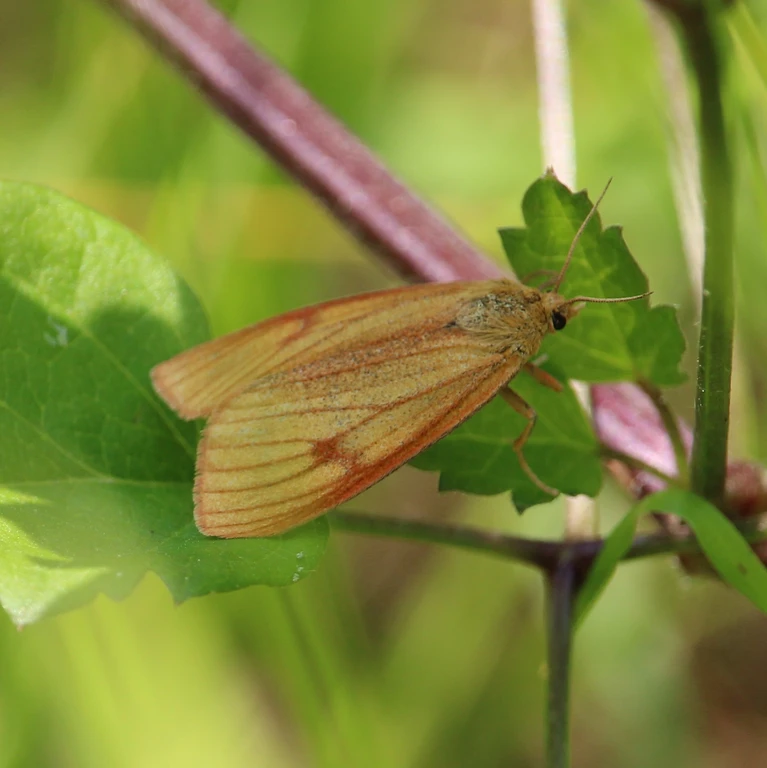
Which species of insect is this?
Diacrisia sannio
